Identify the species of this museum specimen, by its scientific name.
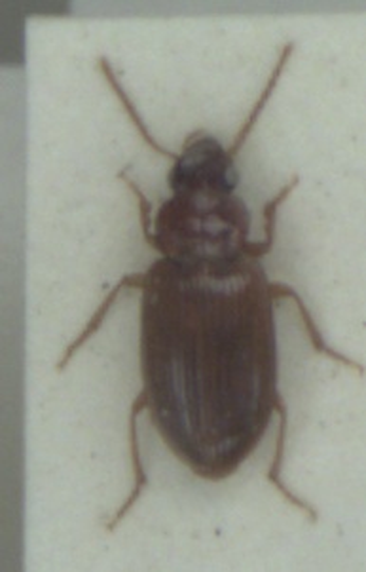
Bradycellus verbasci
